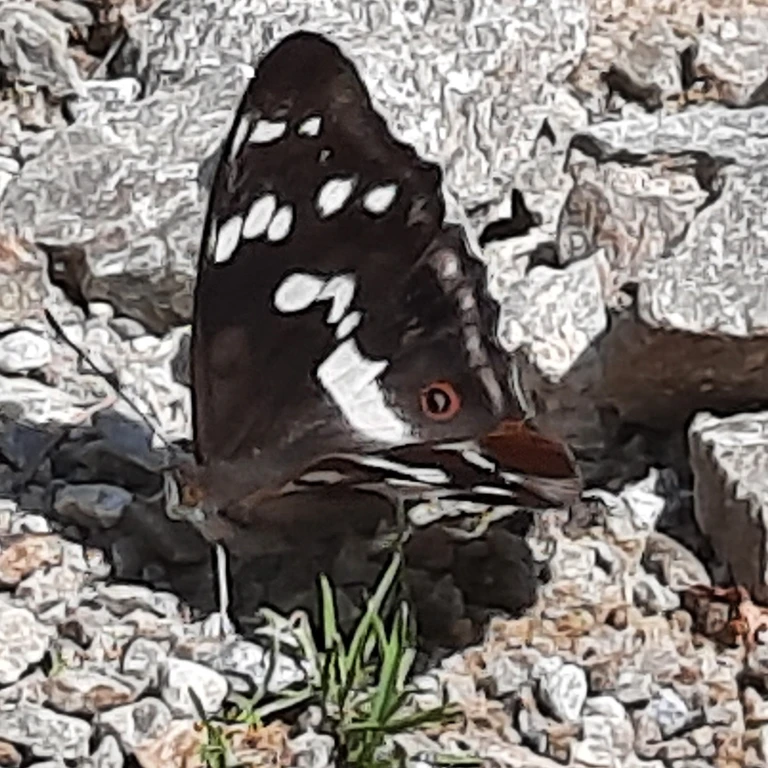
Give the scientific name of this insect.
Apatura iris
